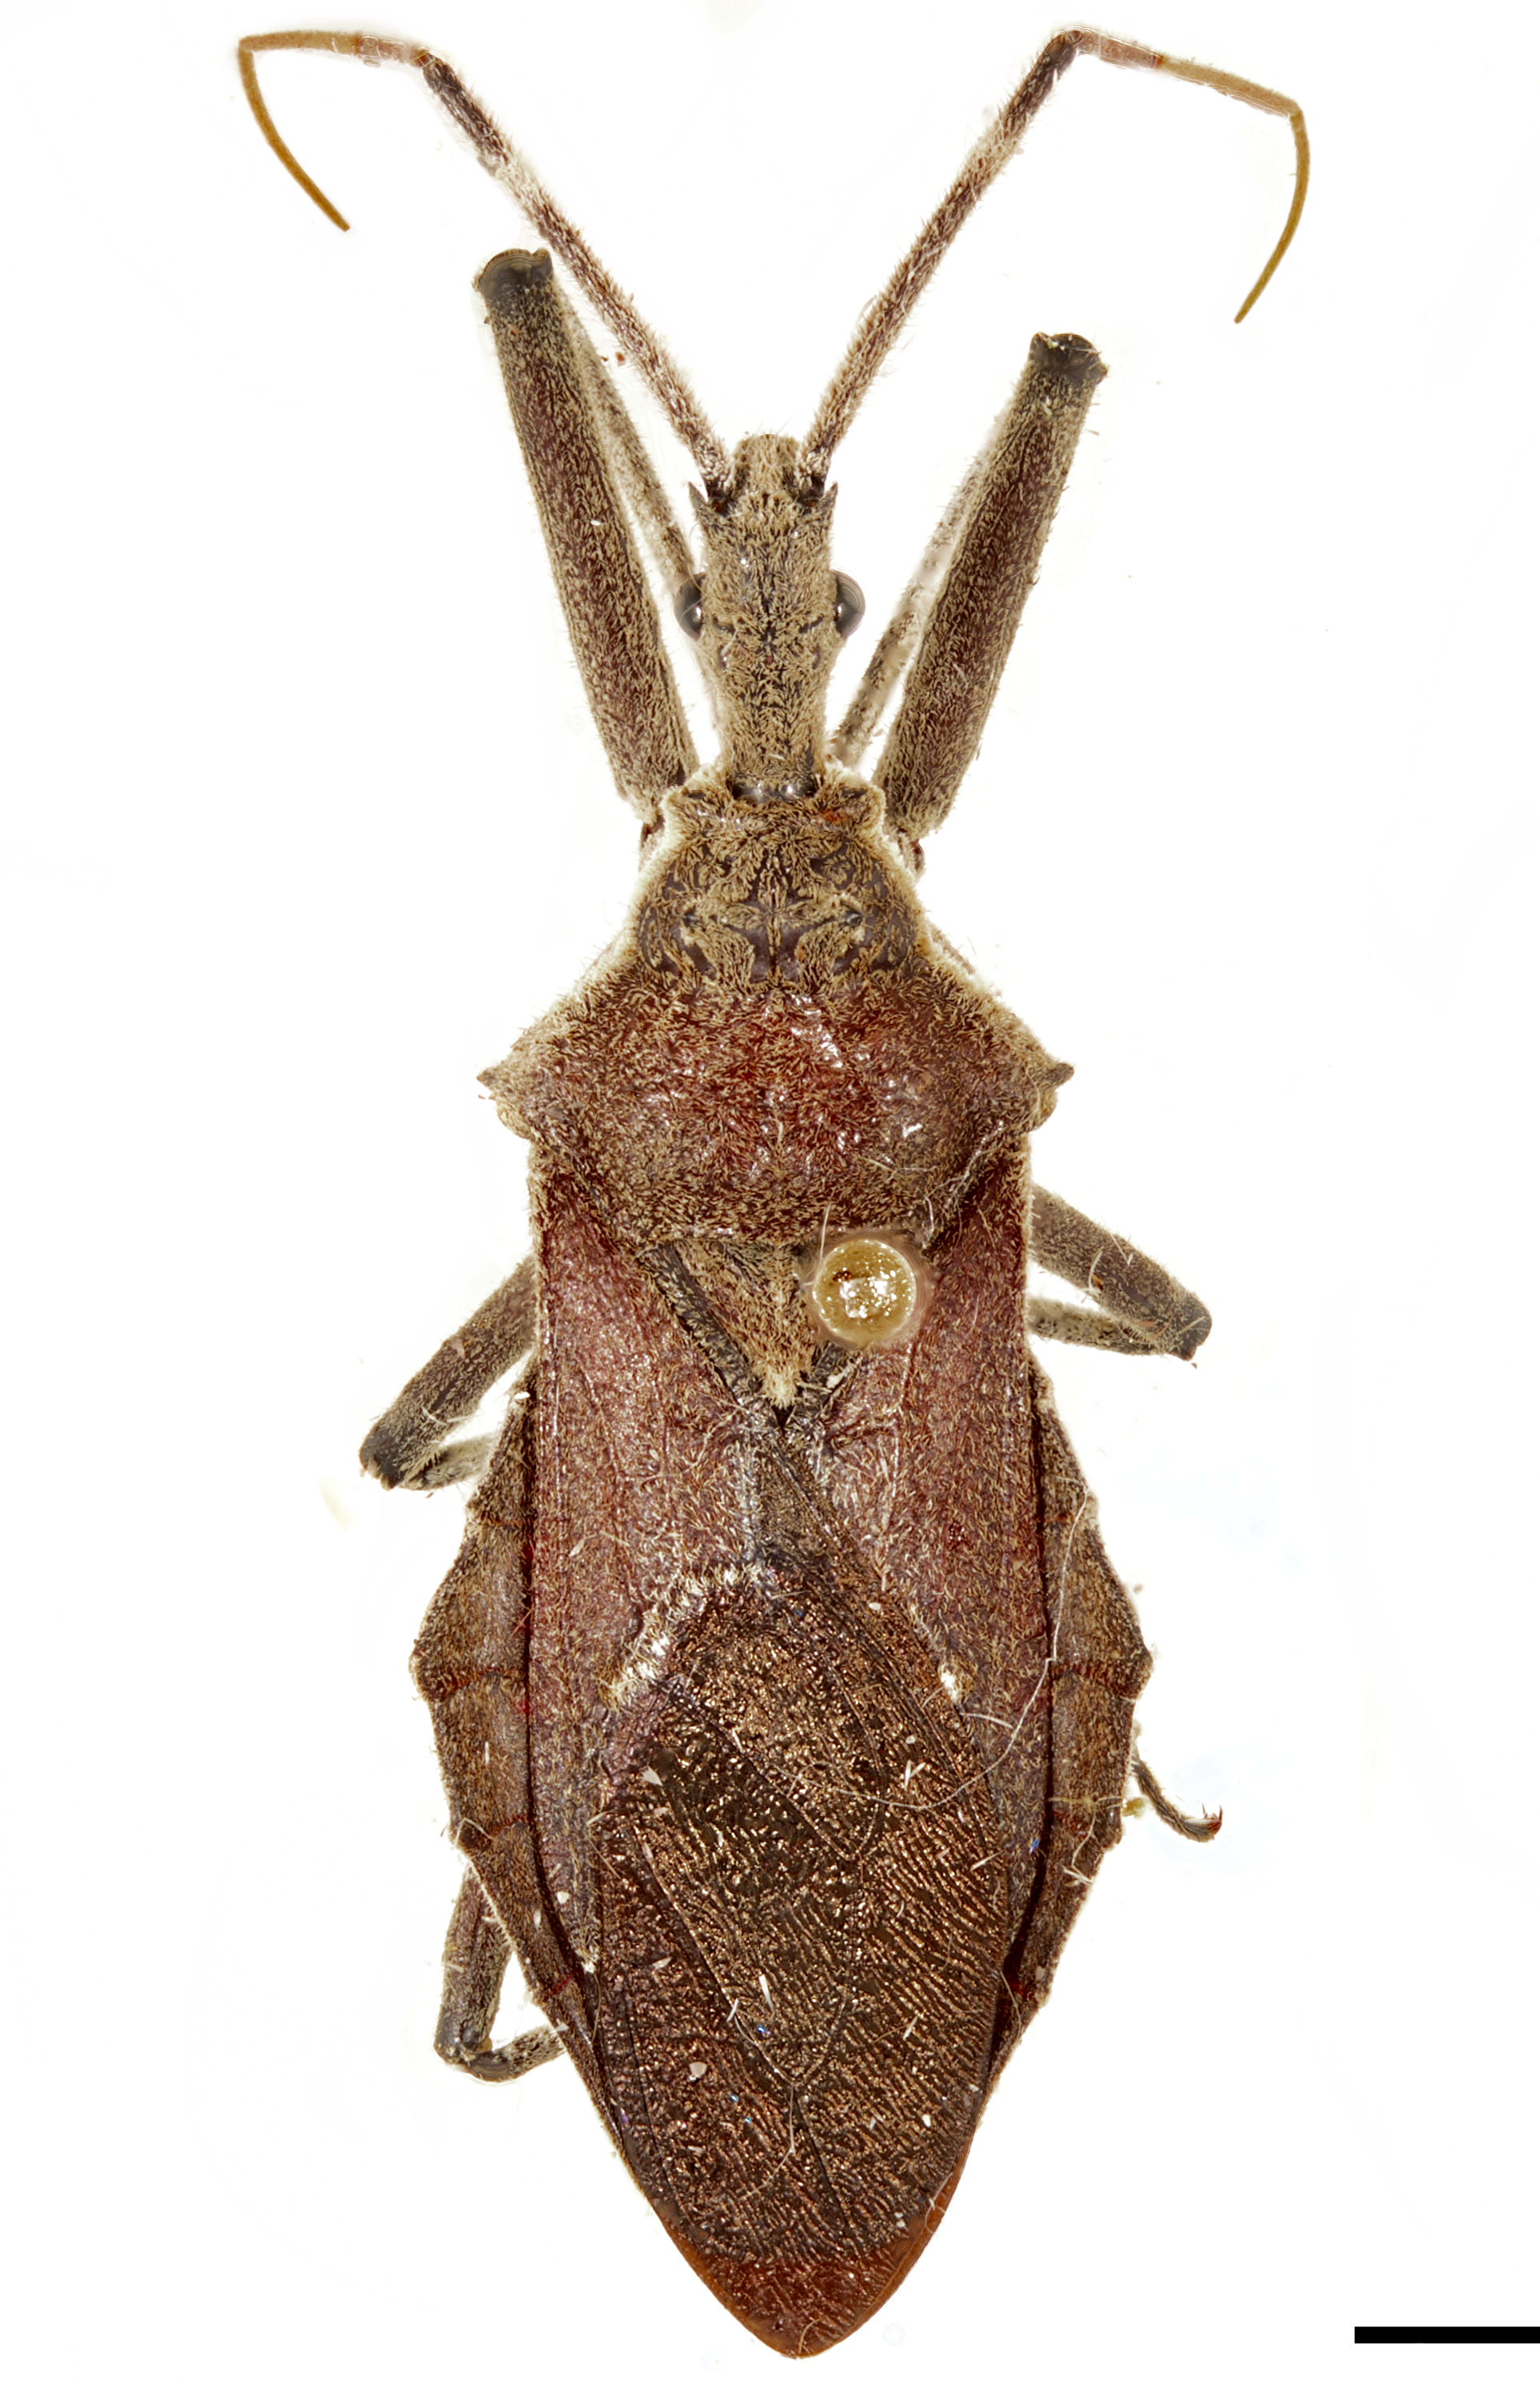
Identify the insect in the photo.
Harpactor angulosus
